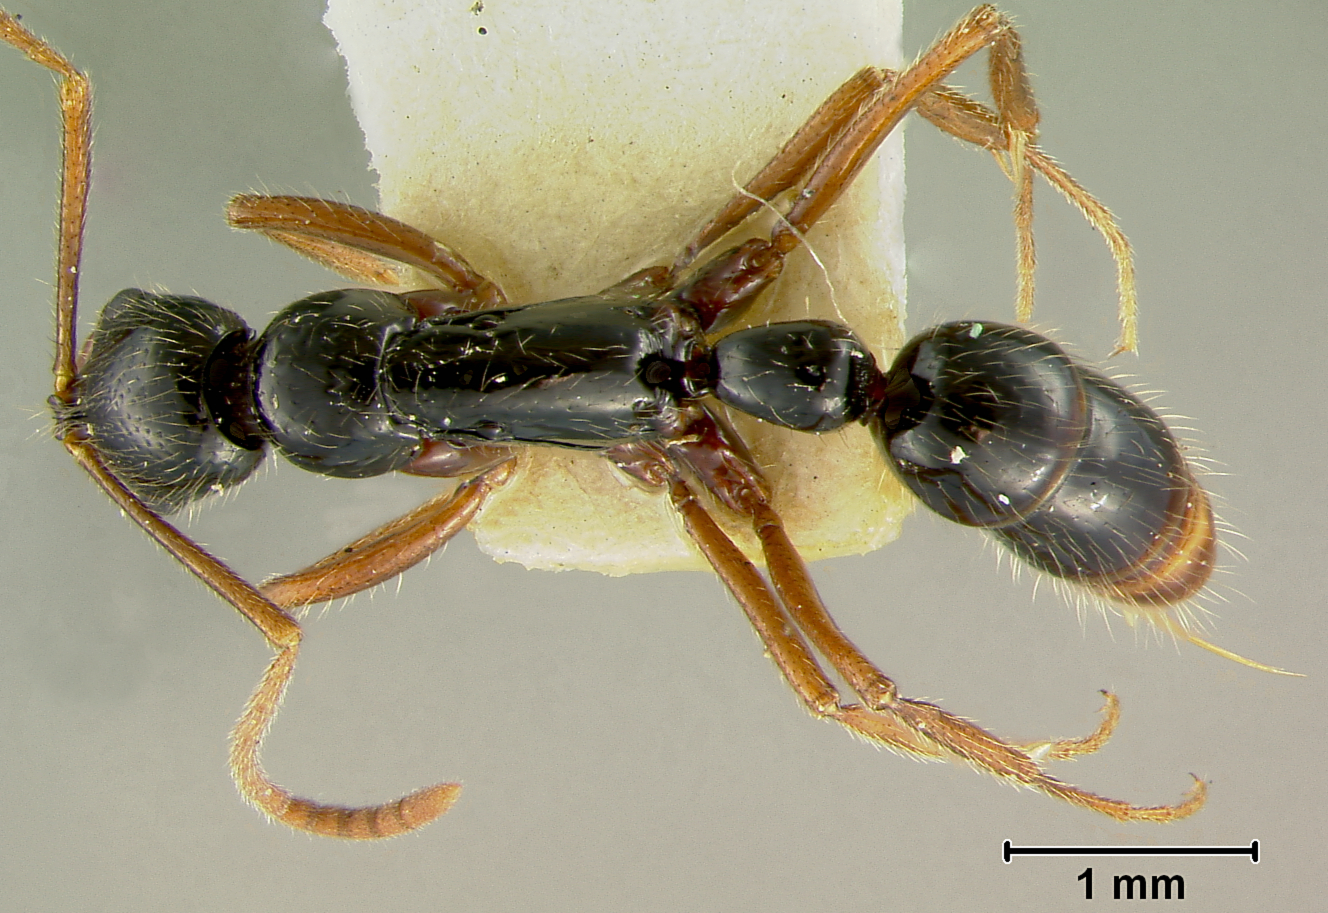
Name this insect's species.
Leptogenys fugax
